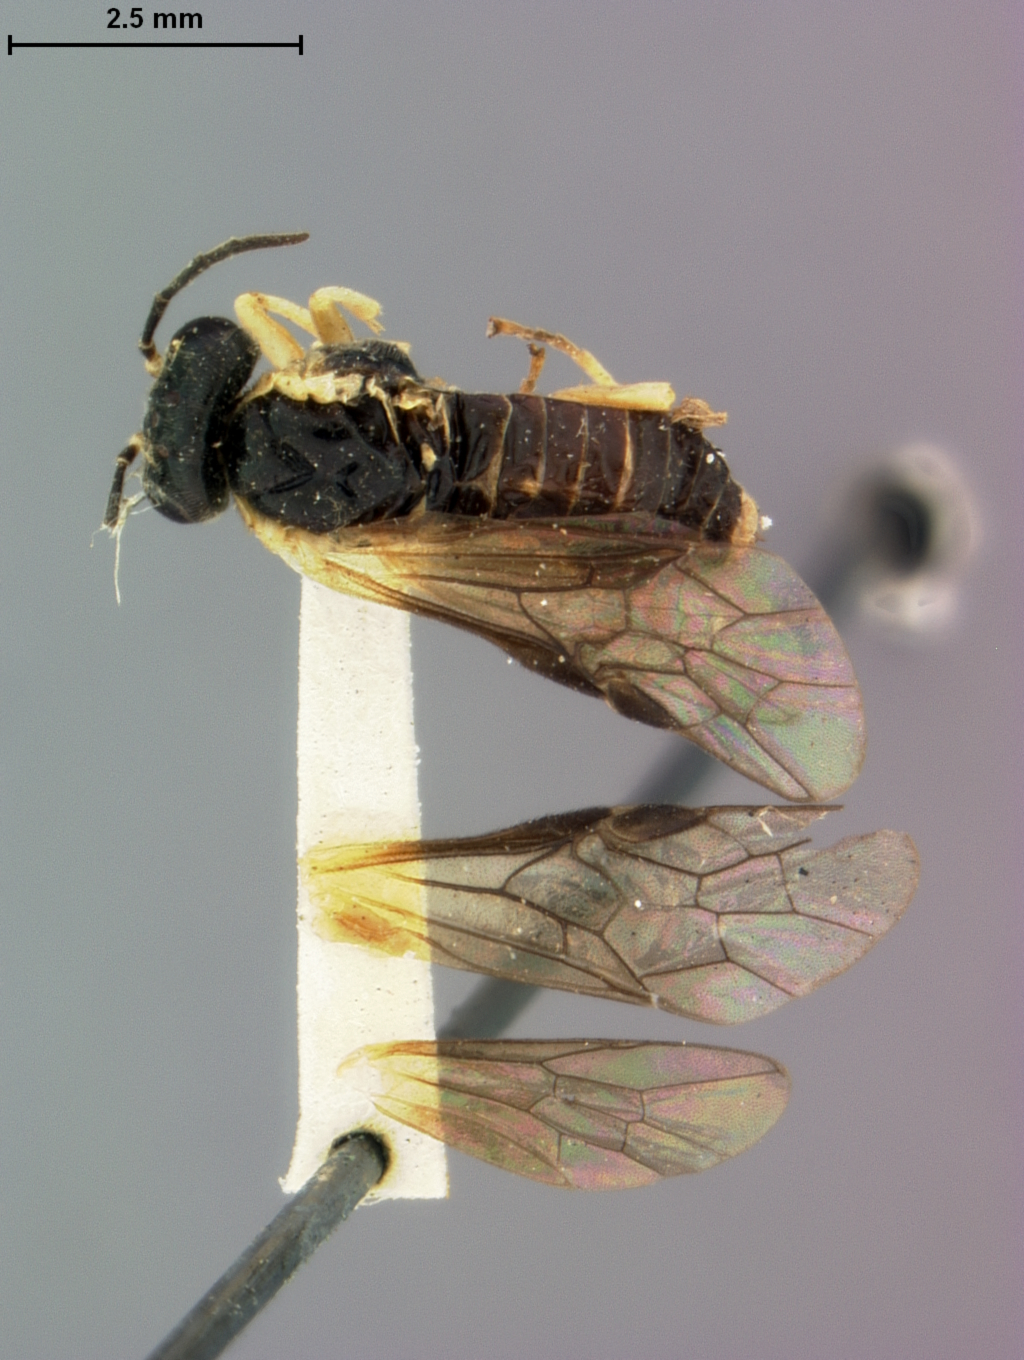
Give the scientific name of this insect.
Aneugmenus japonicus
